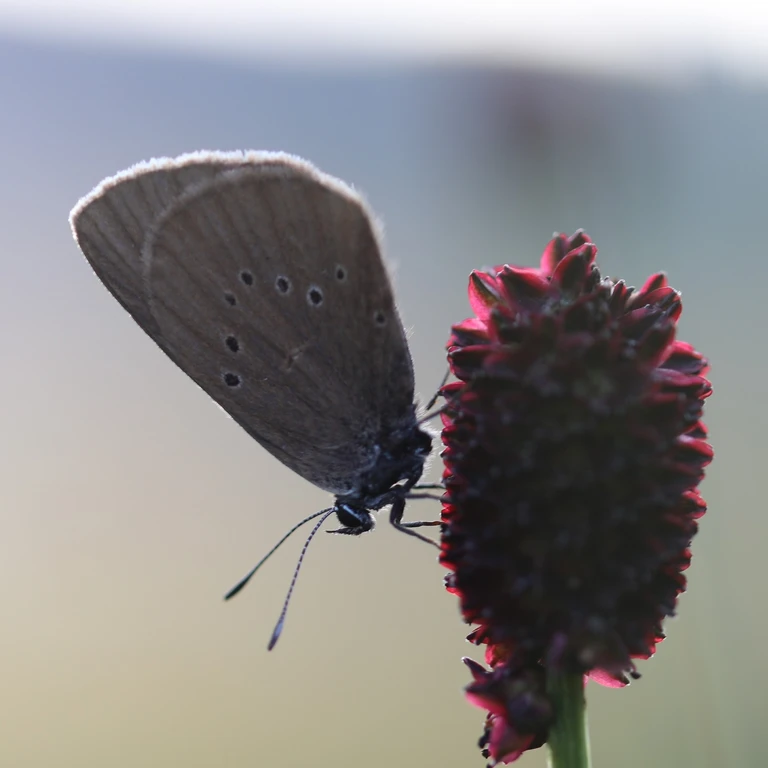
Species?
Phengaris nausithous (also Maculinea nausithous)
